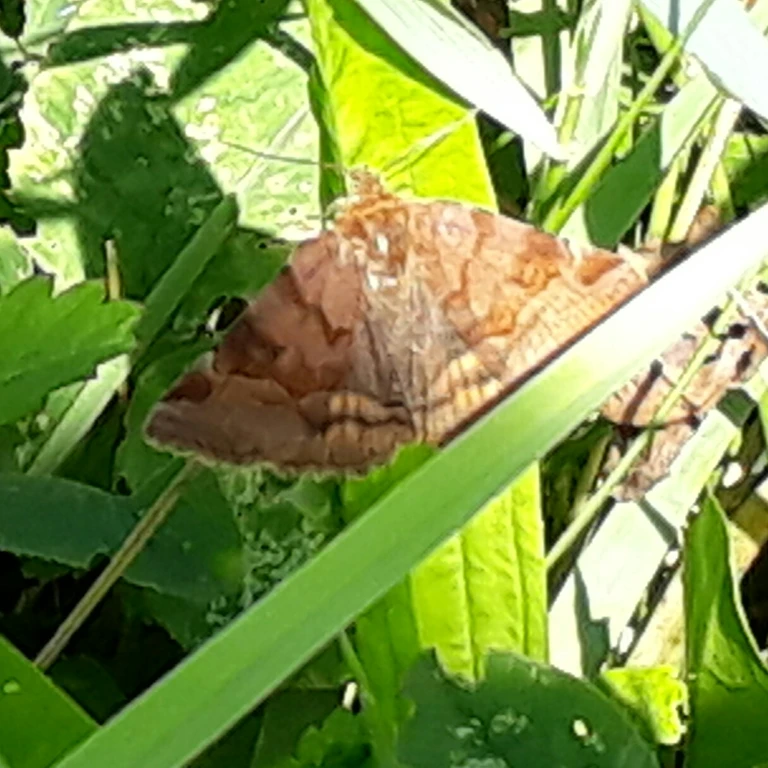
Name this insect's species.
Euclidia glyphica
